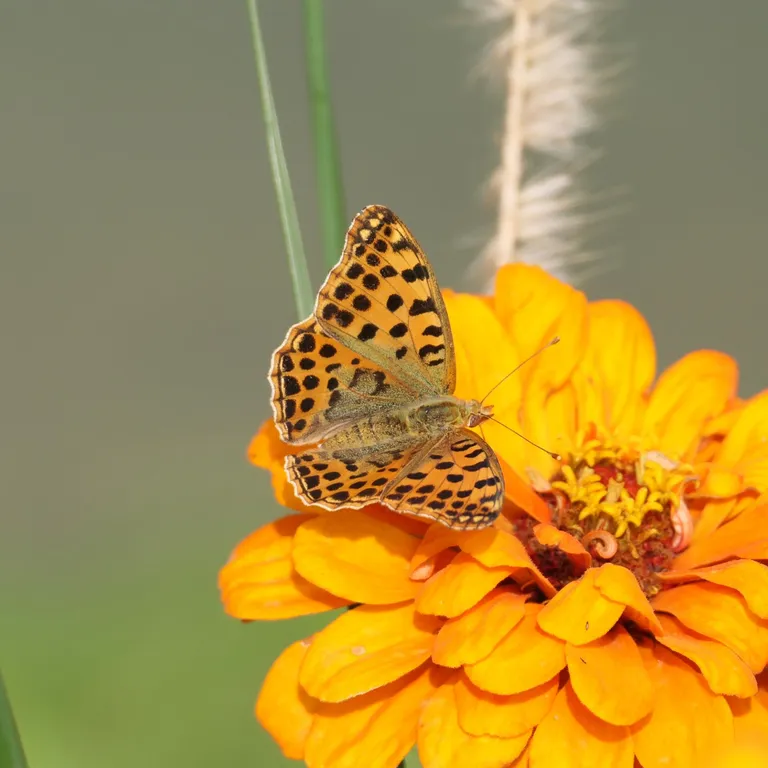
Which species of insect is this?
Issoria lathonia
